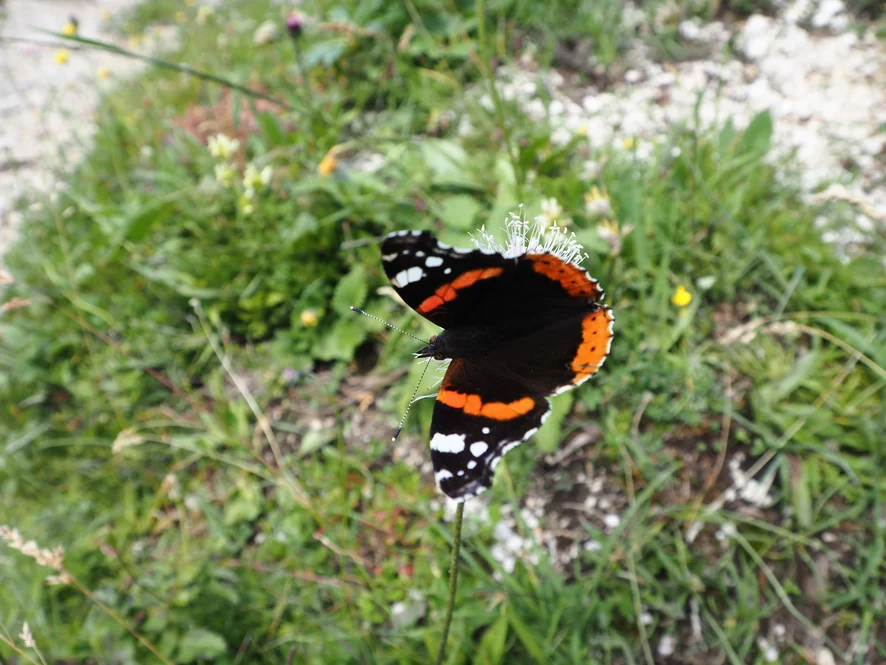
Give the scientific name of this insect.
Vanessa atalanta
